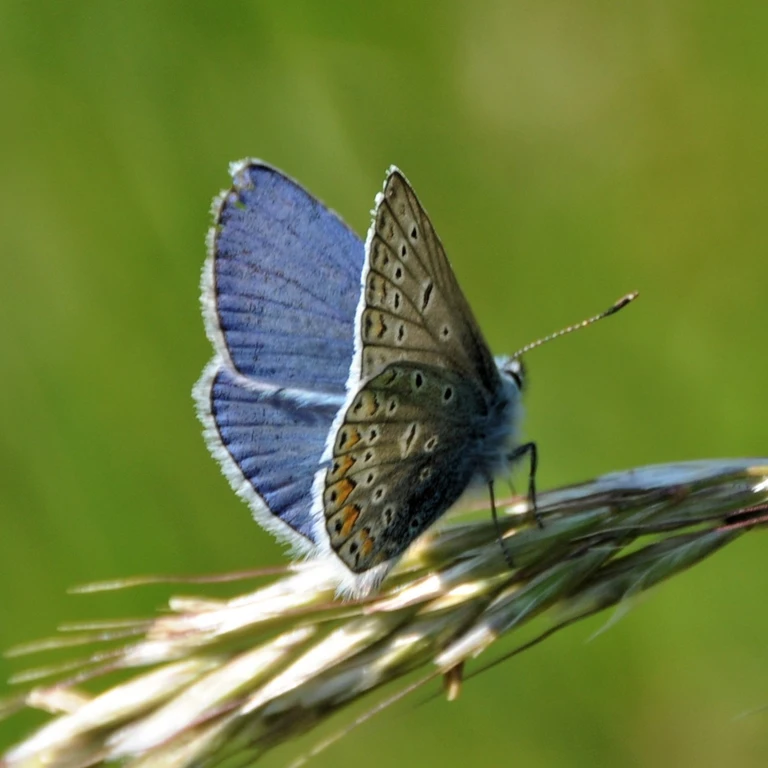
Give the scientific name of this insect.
Polyommatus icarus
